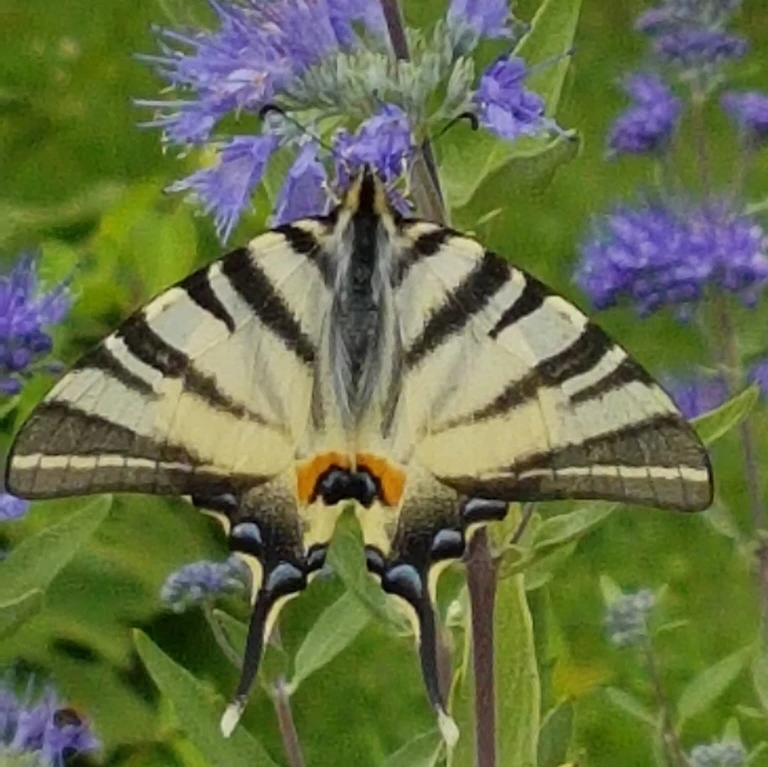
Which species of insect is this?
Iphiclides podalirius
